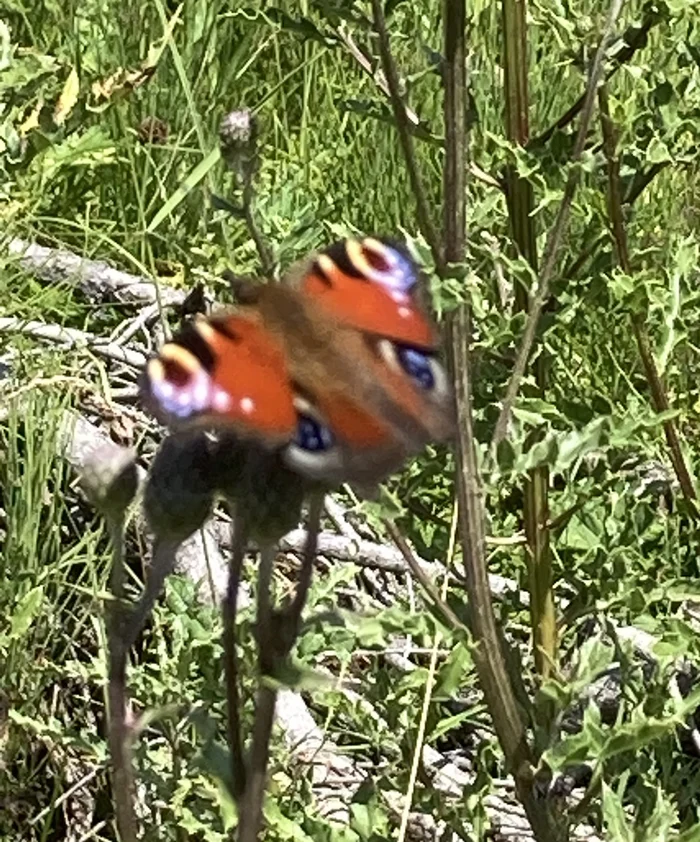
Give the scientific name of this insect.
Aglais io
